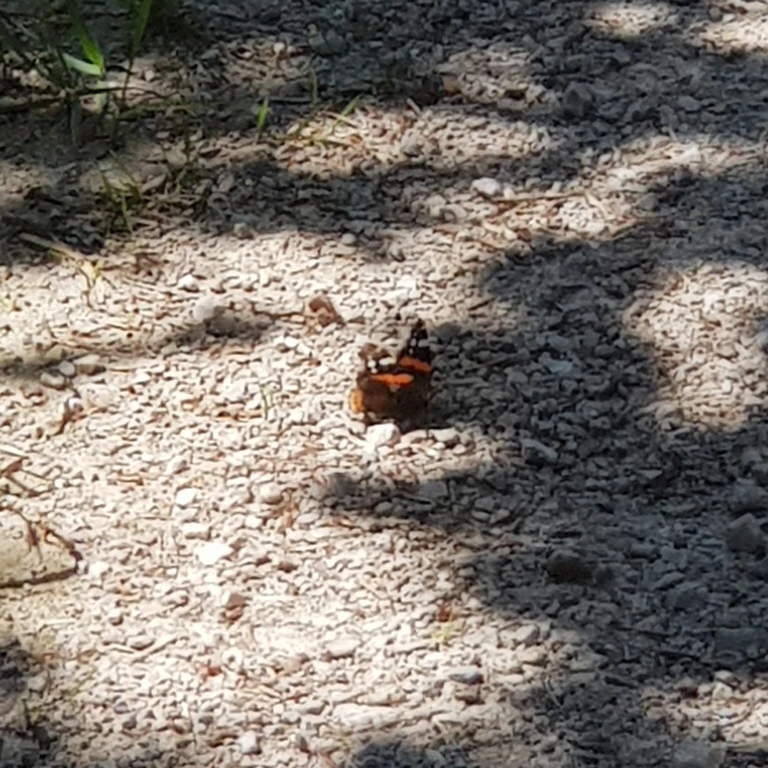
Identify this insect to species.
Vanessa atalanta
